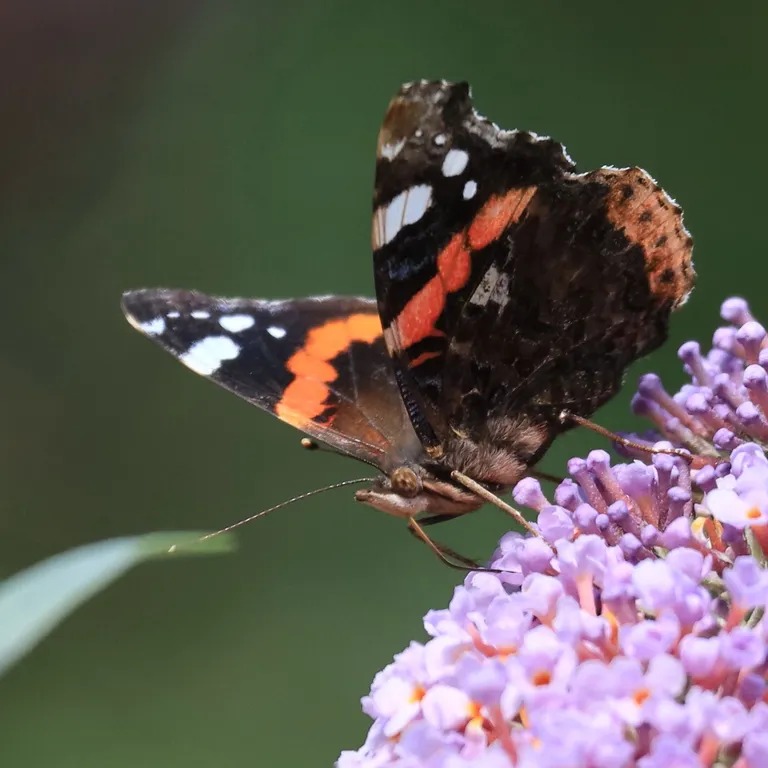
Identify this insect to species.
Vanessa atalanta
